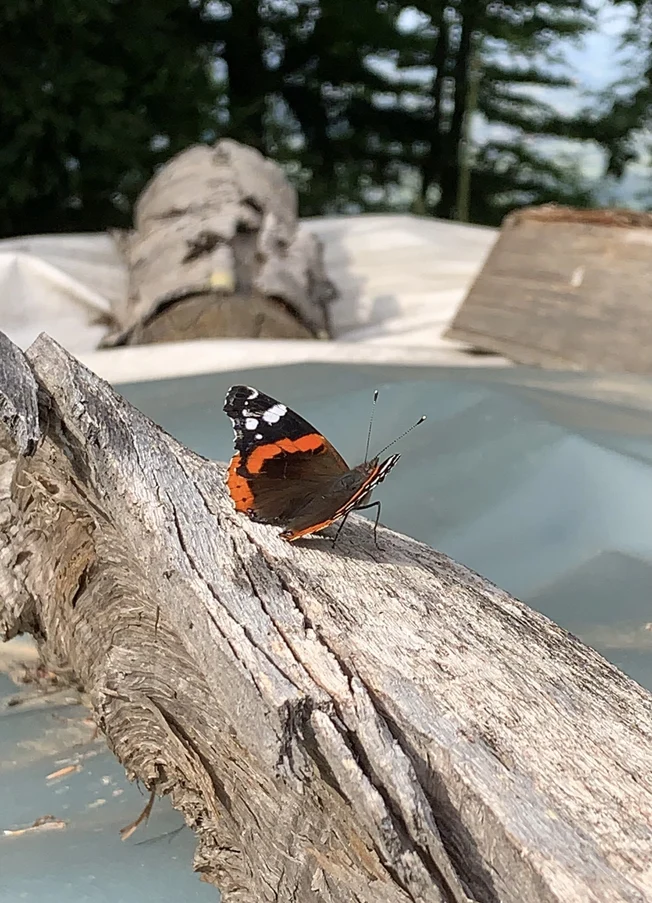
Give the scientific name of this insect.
Vanessa atalanta
